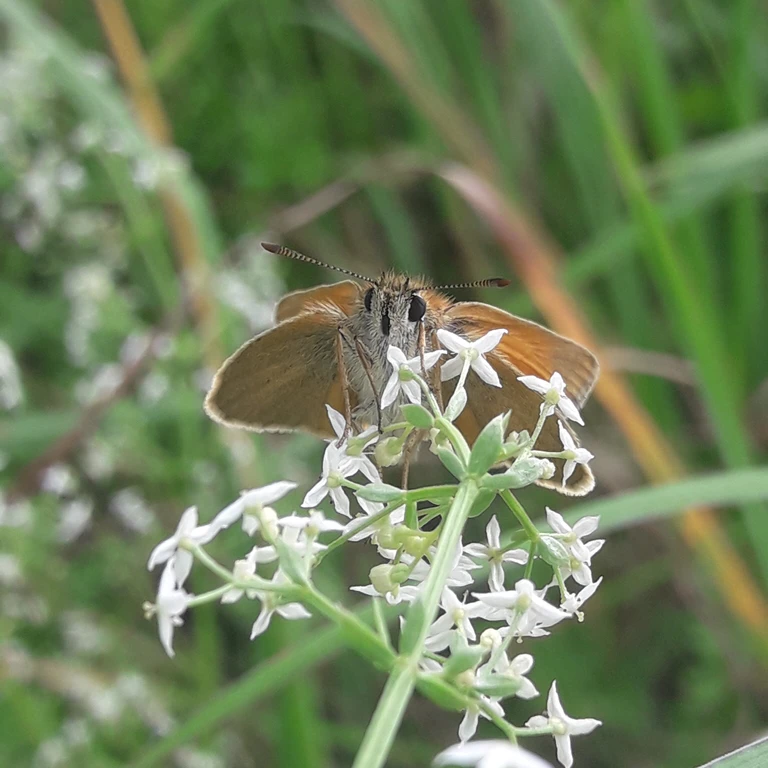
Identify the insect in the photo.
Thymelicus sylvestris
